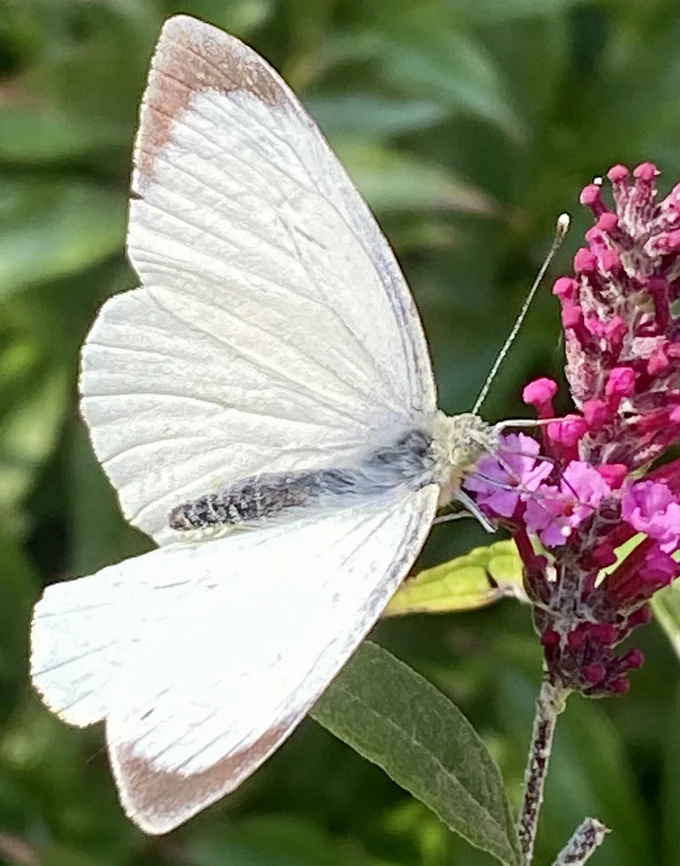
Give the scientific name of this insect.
Pieris brassicae
